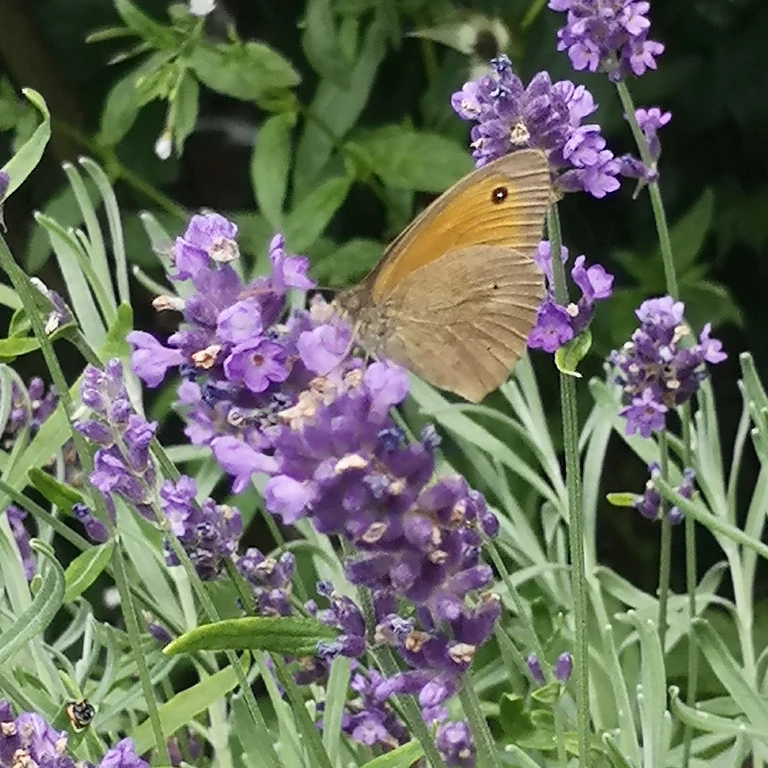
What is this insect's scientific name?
Maniola jurtina
